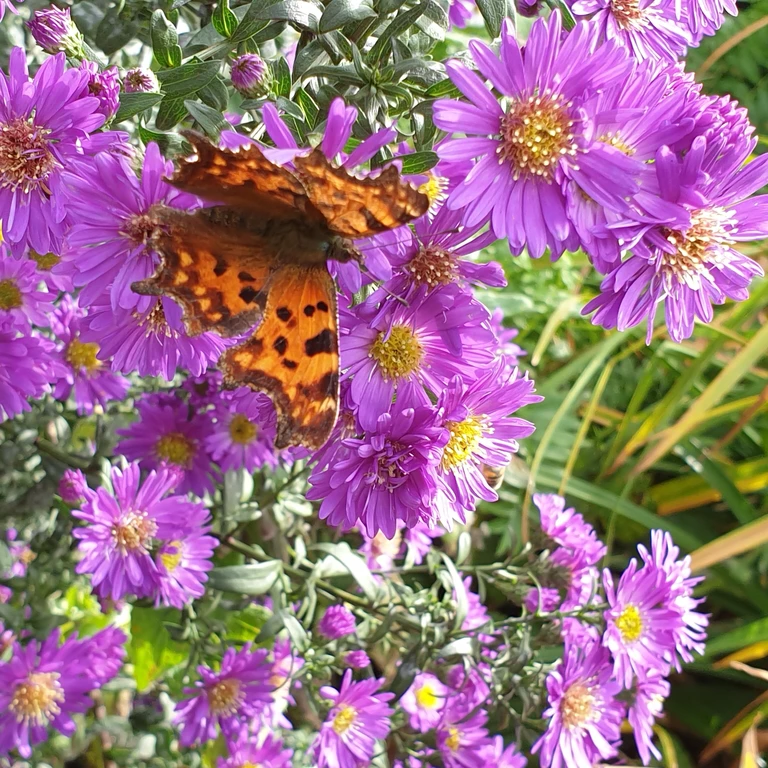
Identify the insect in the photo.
Polygonia c-album
